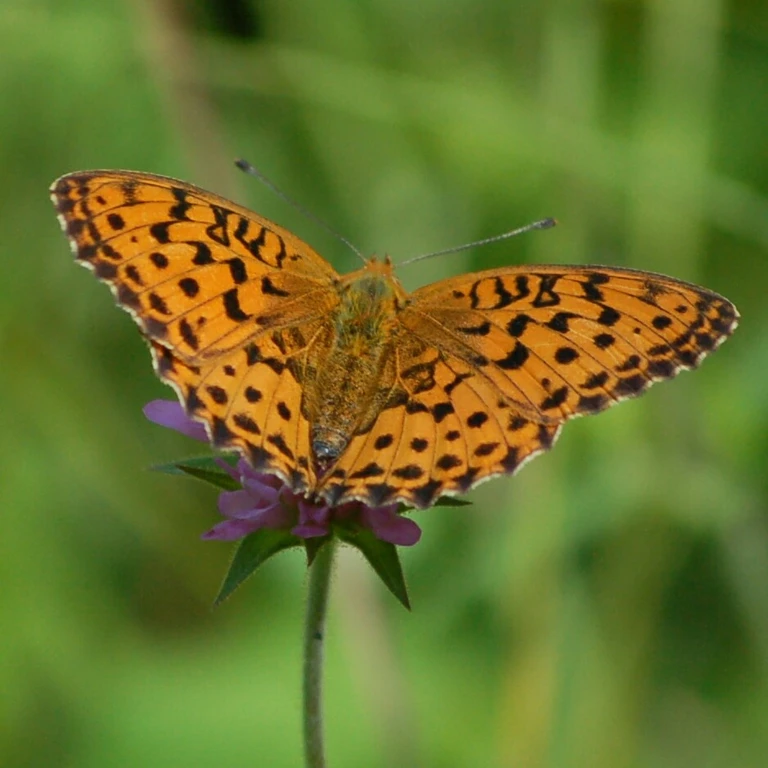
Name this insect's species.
Brenthis daphne
